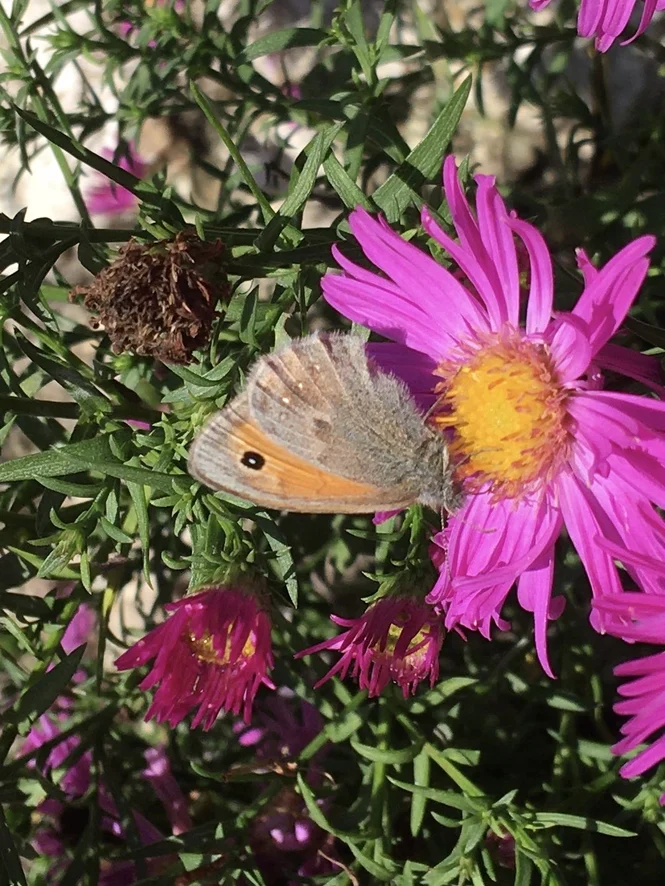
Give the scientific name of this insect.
Coenonympha pamphilus
